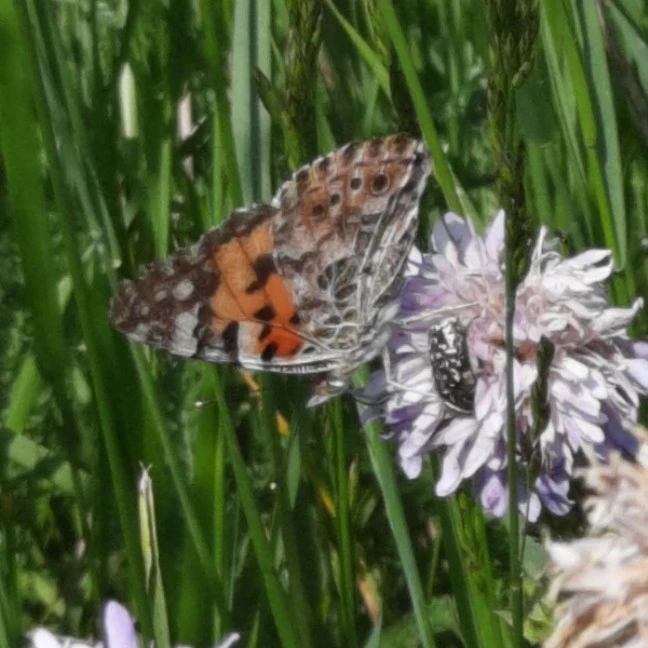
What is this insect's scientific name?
Vanessa cardui
